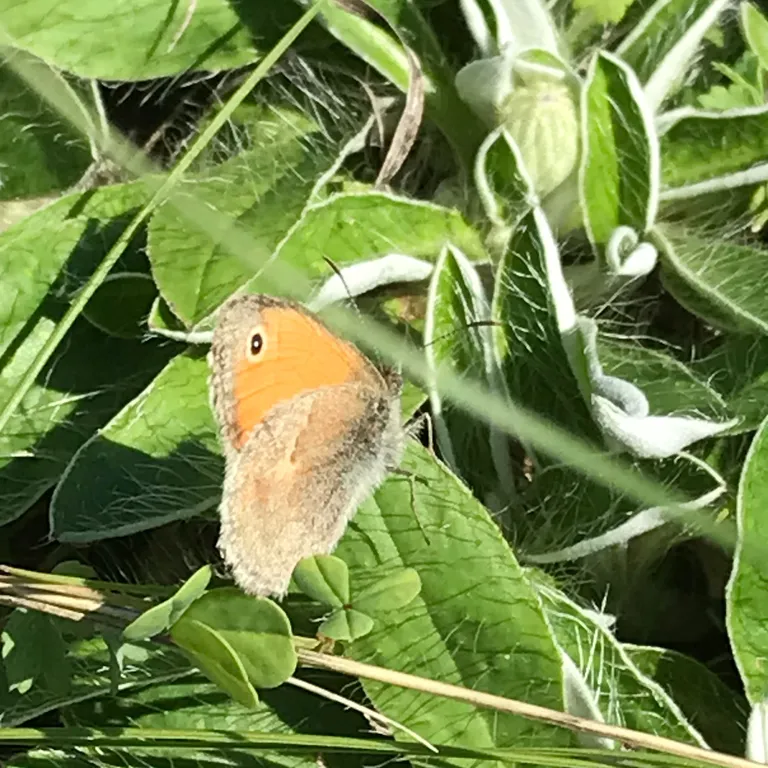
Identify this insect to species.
Coenonympha pamphilus
